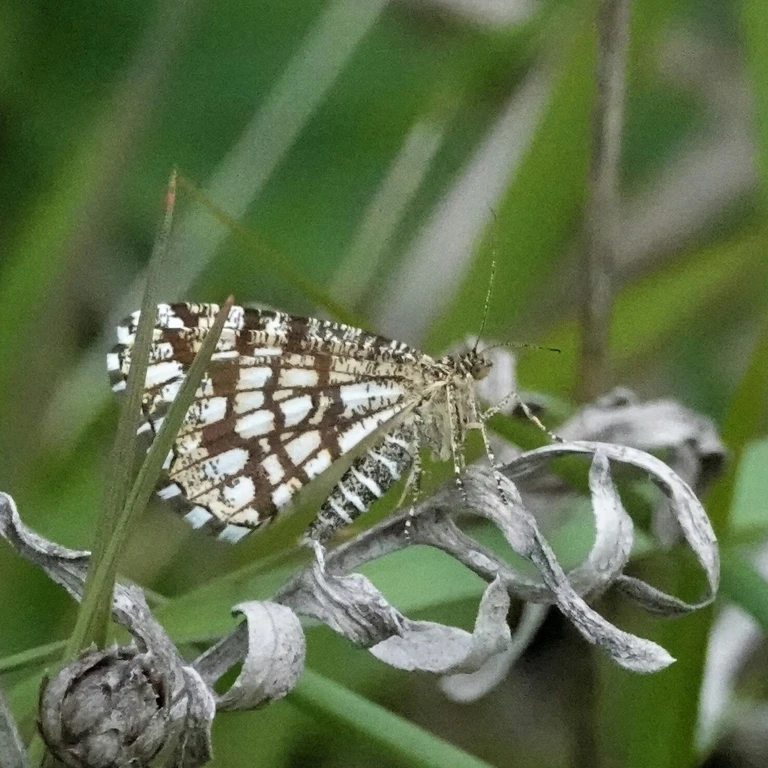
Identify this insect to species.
Chiasmia clathrata
